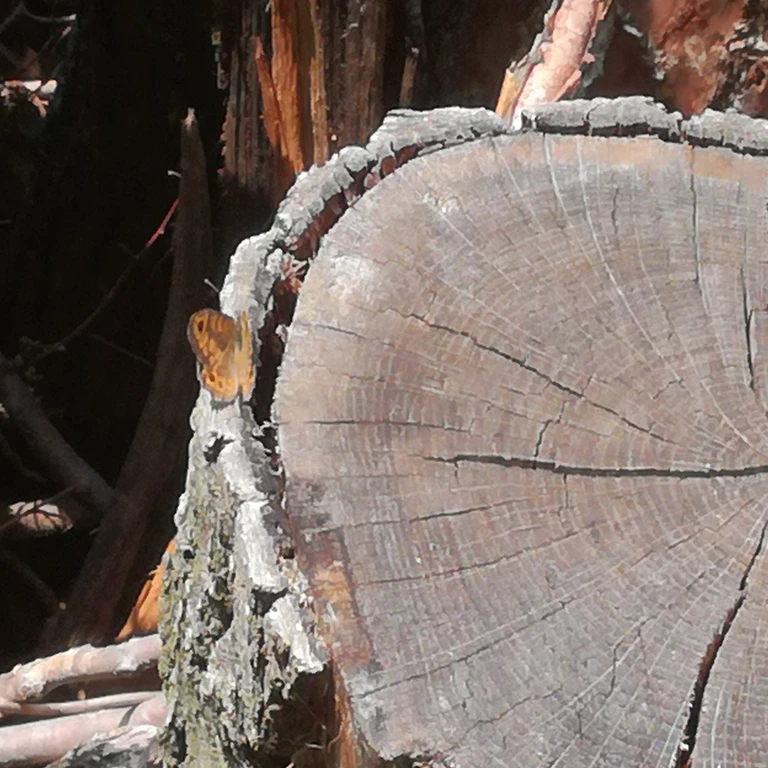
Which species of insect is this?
Lasiommata megera (also Pararge megera)
